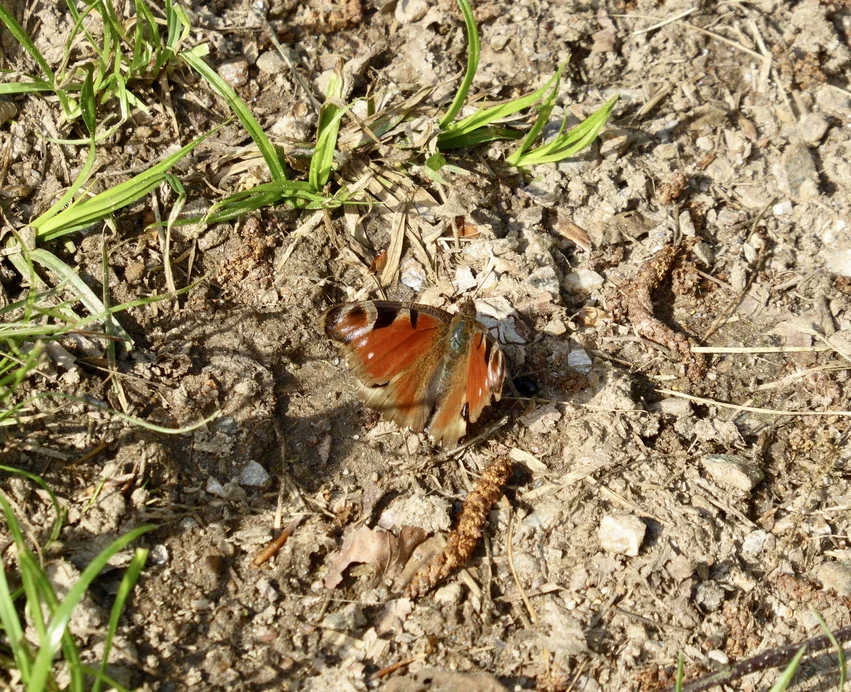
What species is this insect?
Aglais io
